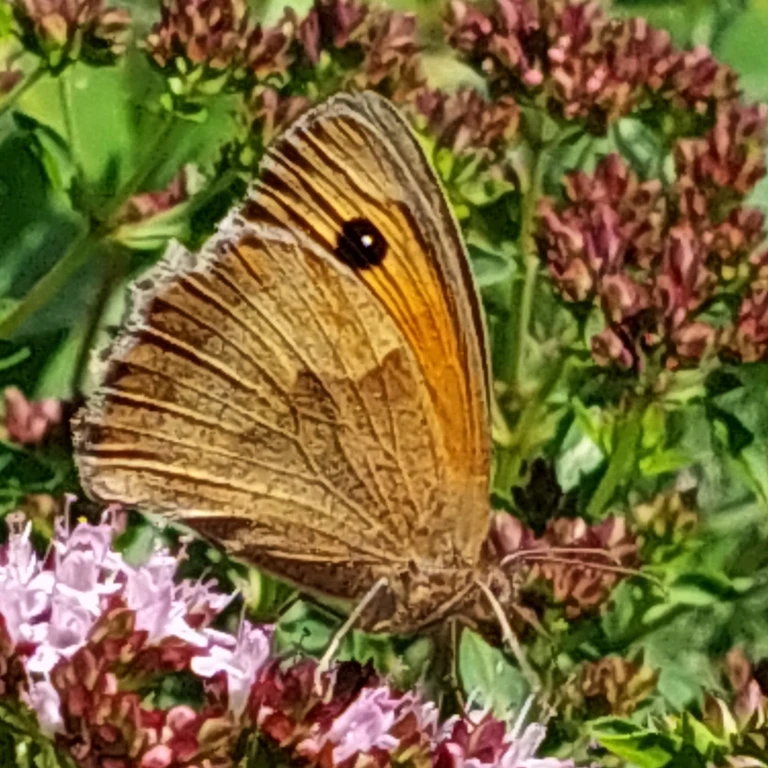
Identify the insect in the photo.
Maniola jurtina
